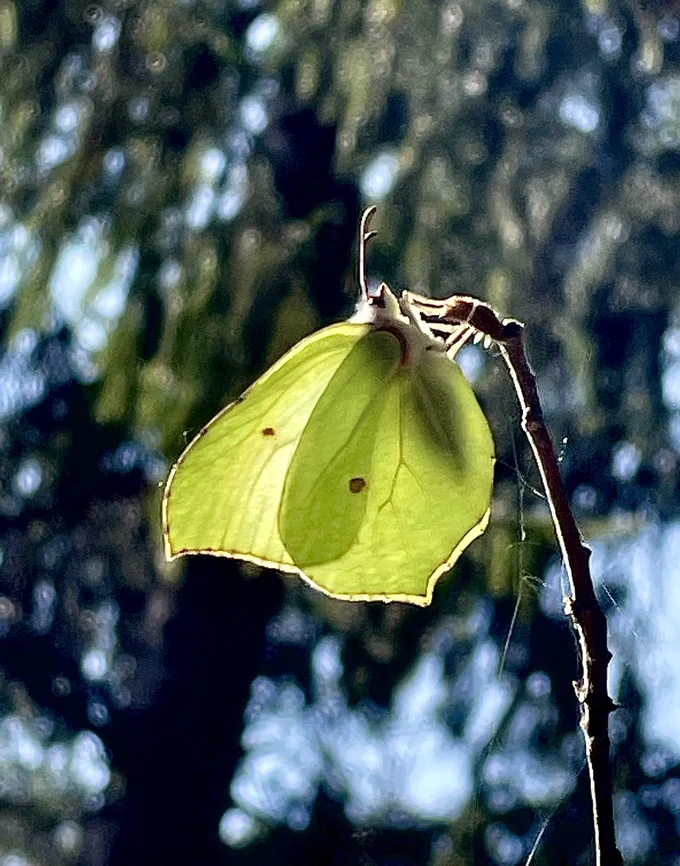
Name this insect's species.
Gonepteryx rhamni
